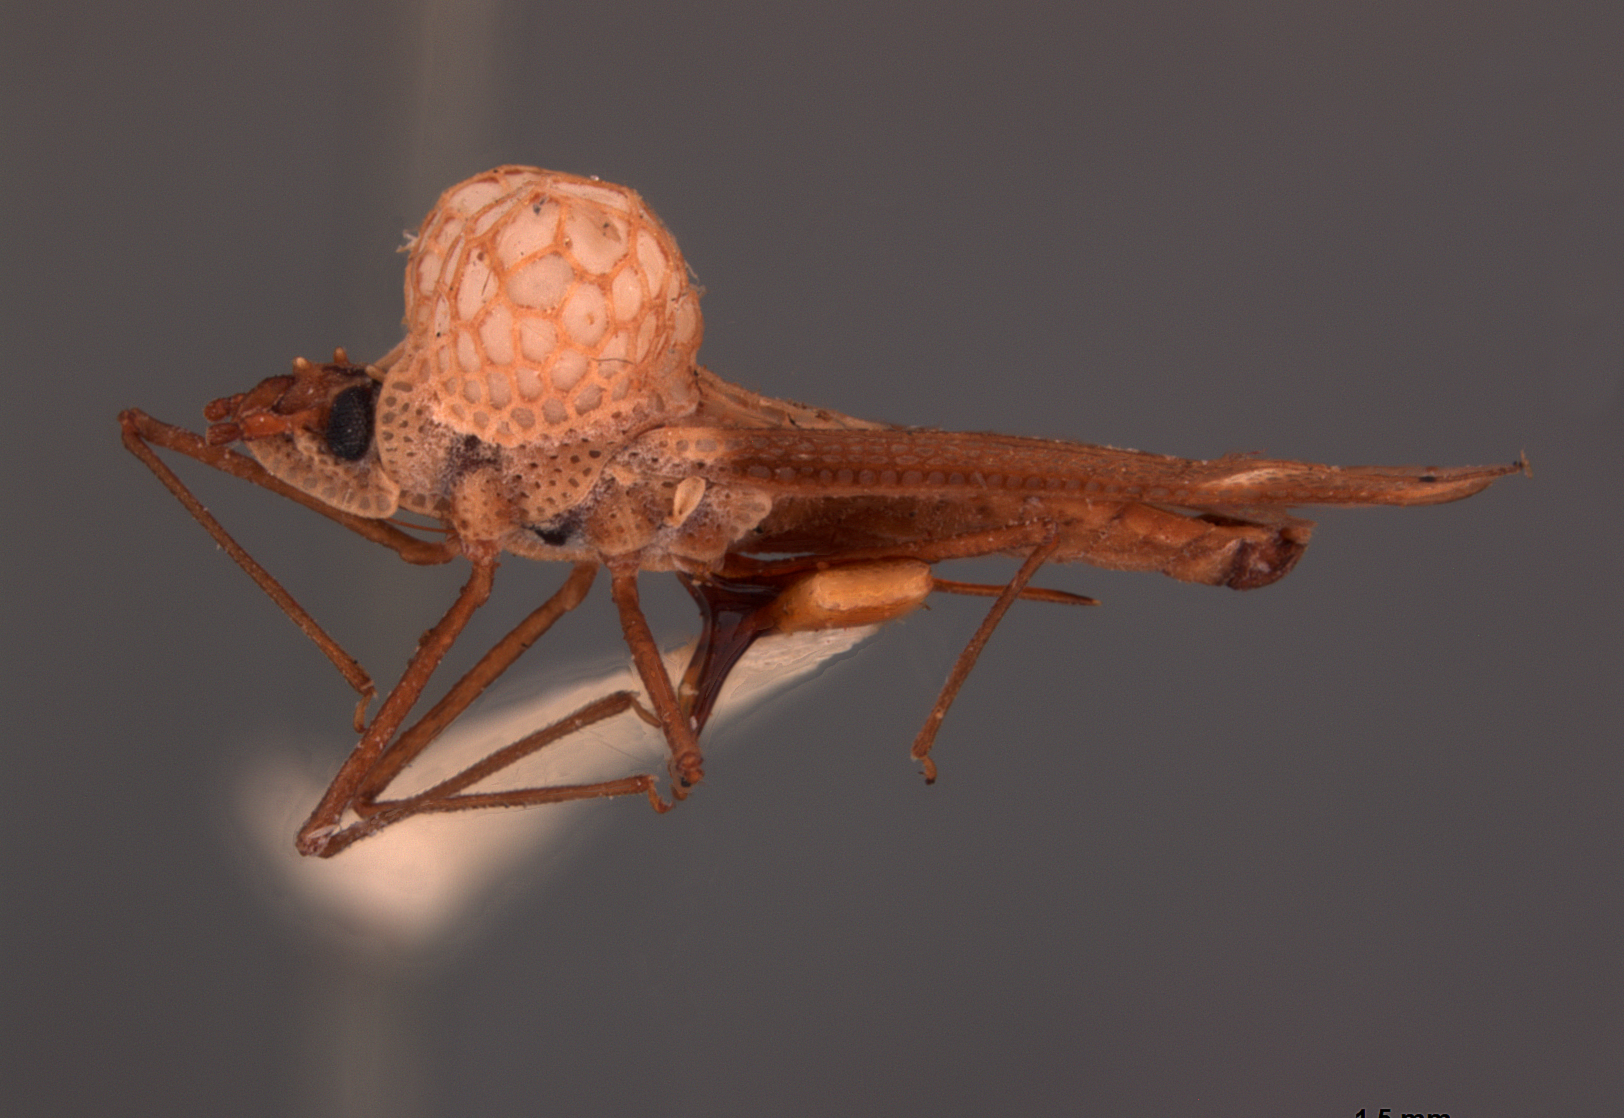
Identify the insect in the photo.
Ypsotingis luzonana
